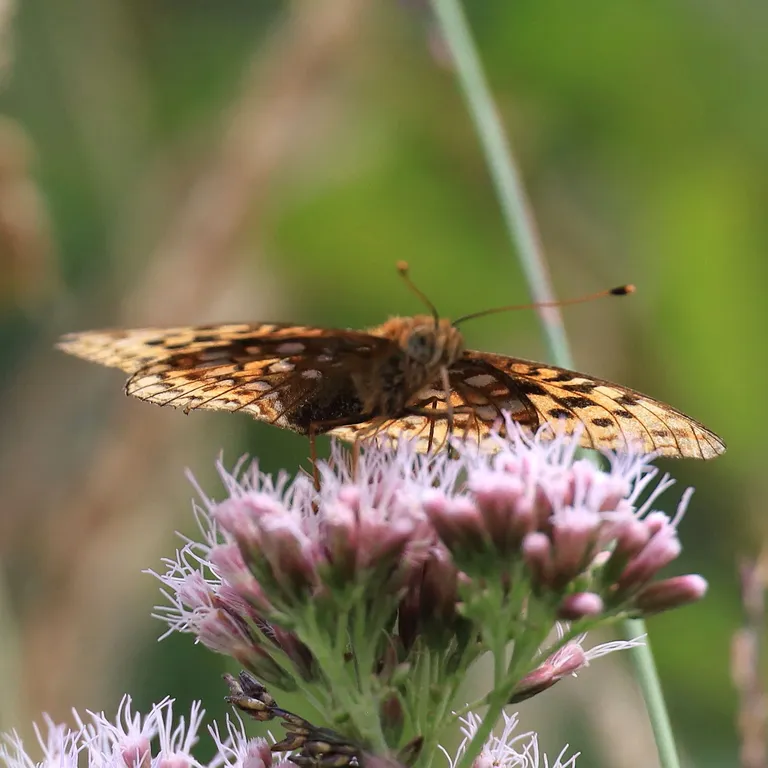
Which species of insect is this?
Fabriciana adippe
